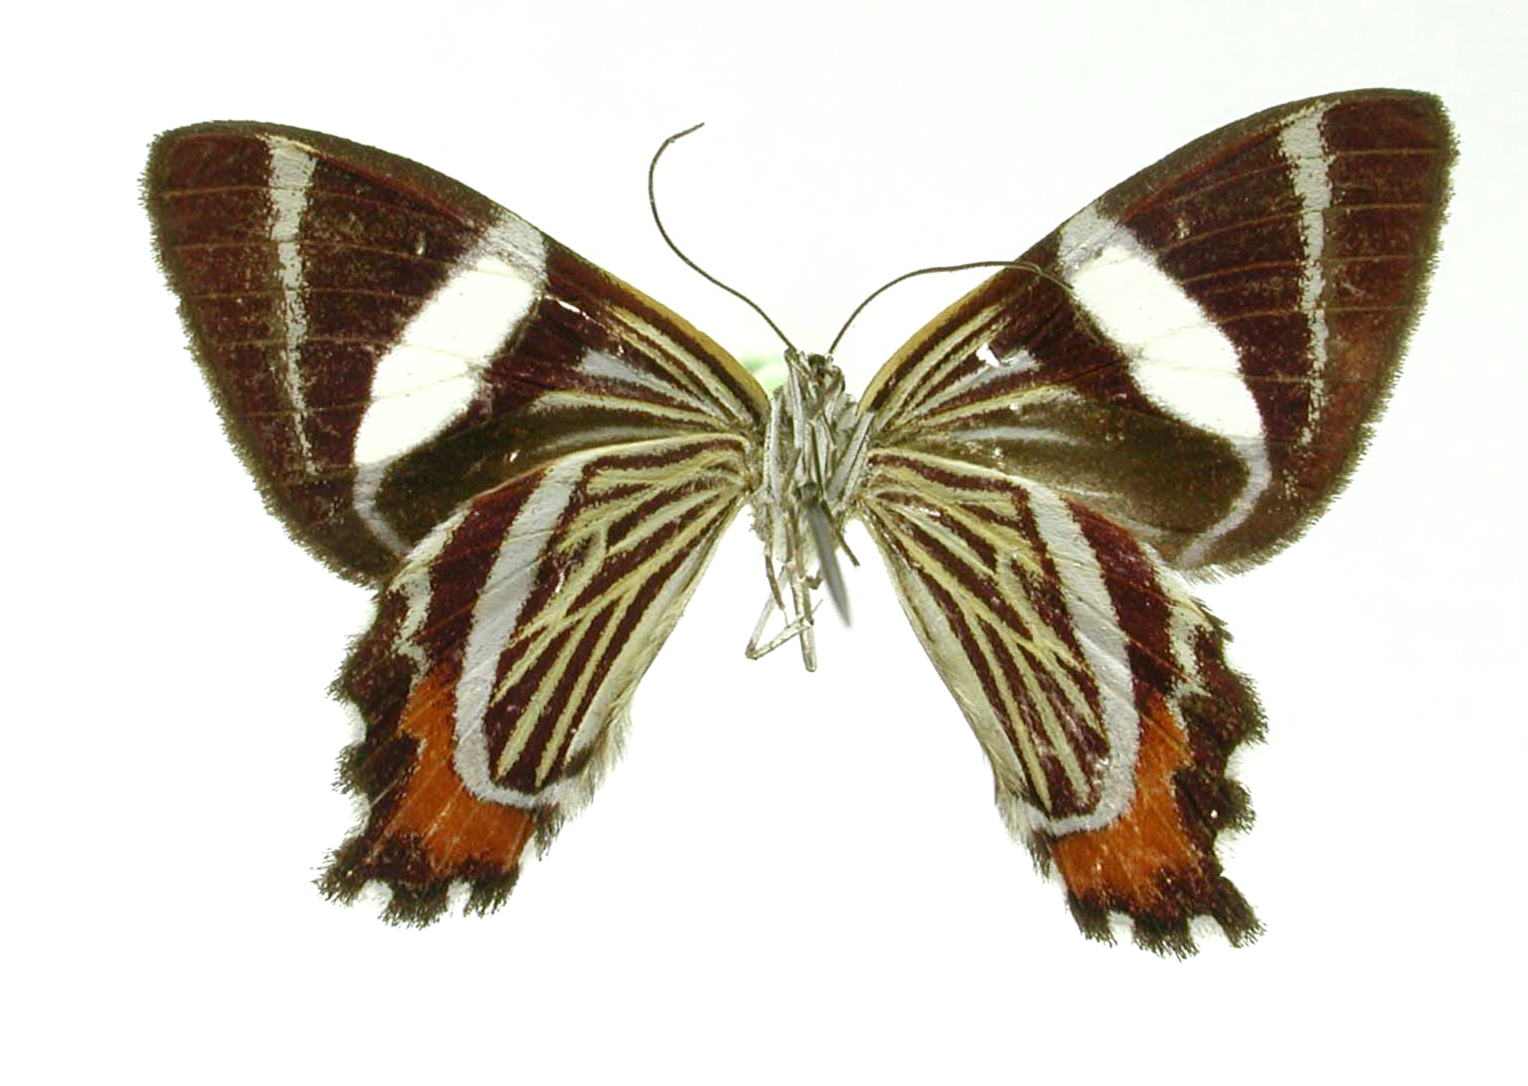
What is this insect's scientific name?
Erateina cardinalis
